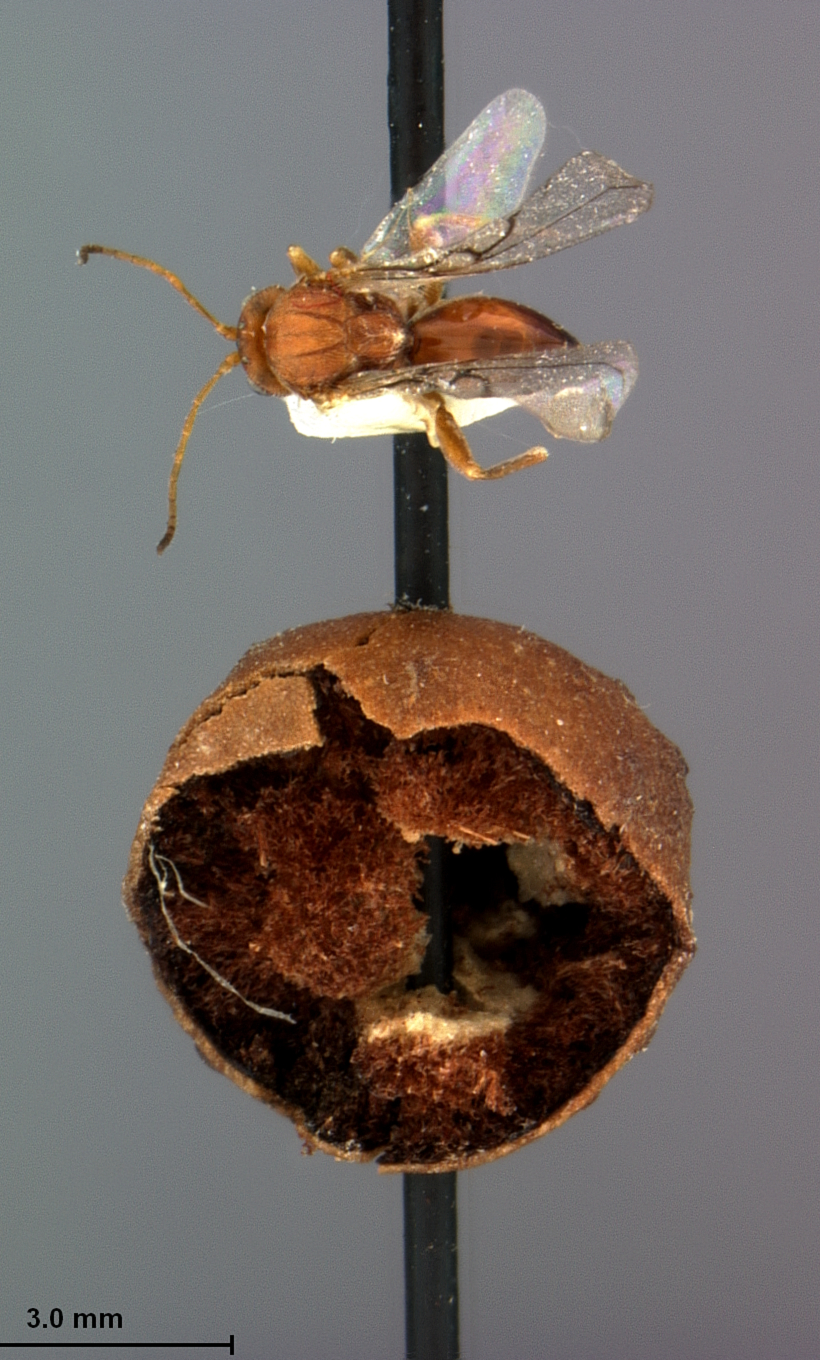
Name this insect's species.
Antron franklinensis
